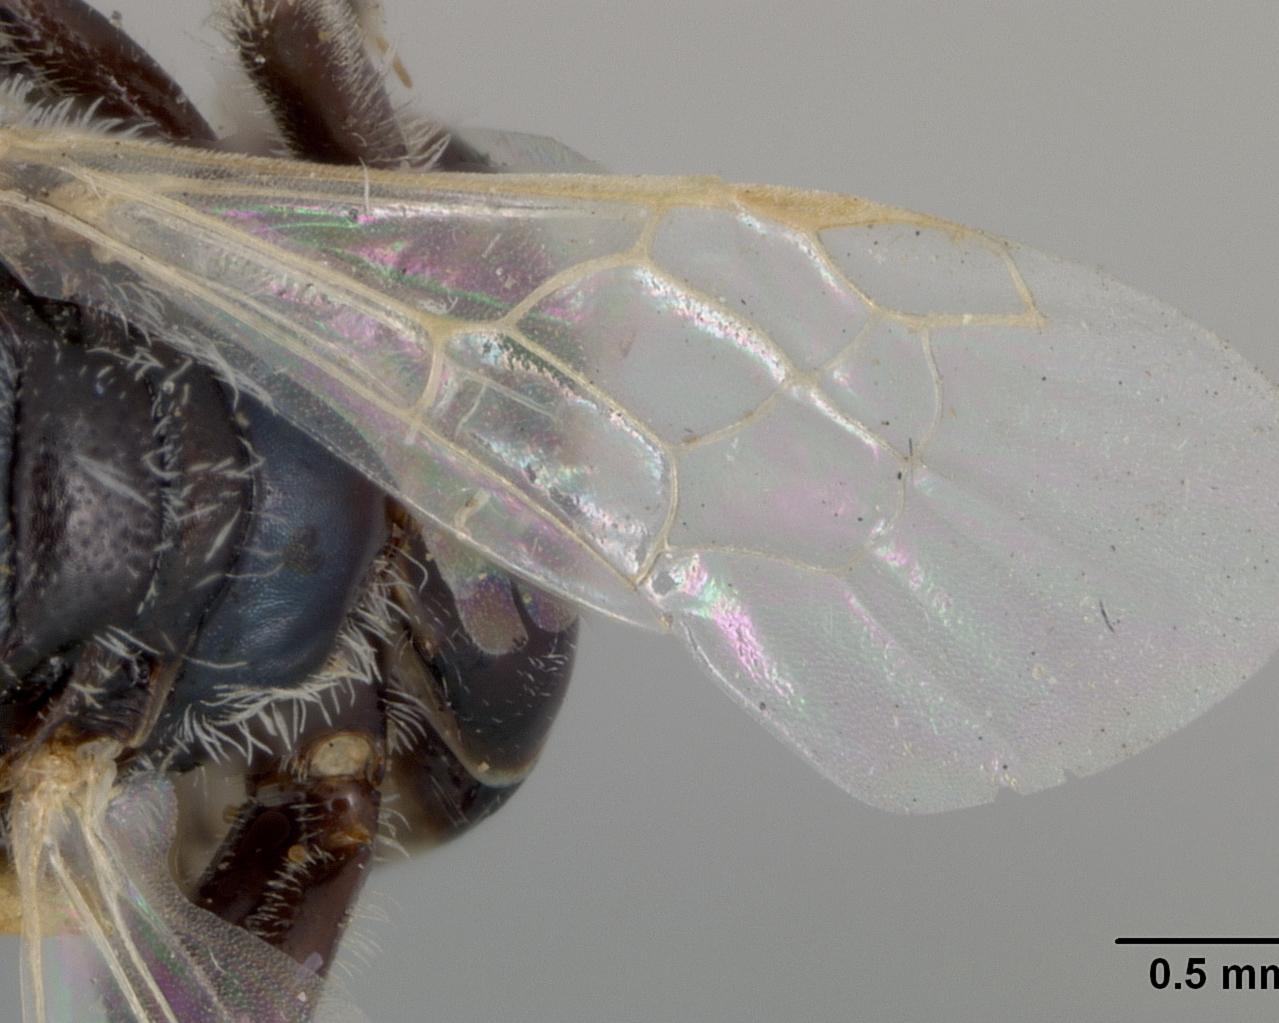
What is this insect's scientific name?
Perdita haplura
